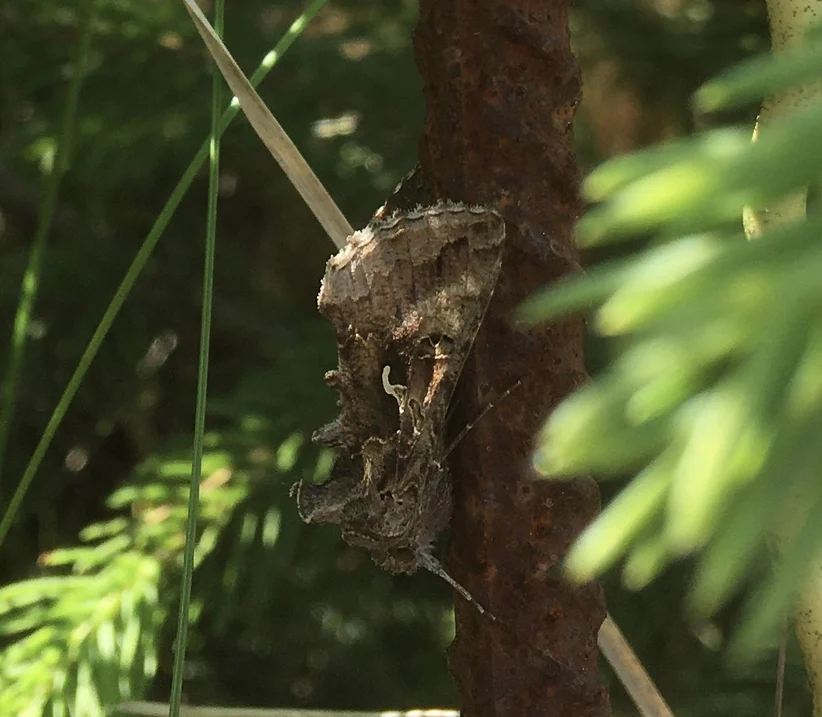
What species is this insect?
Autographa gamma
